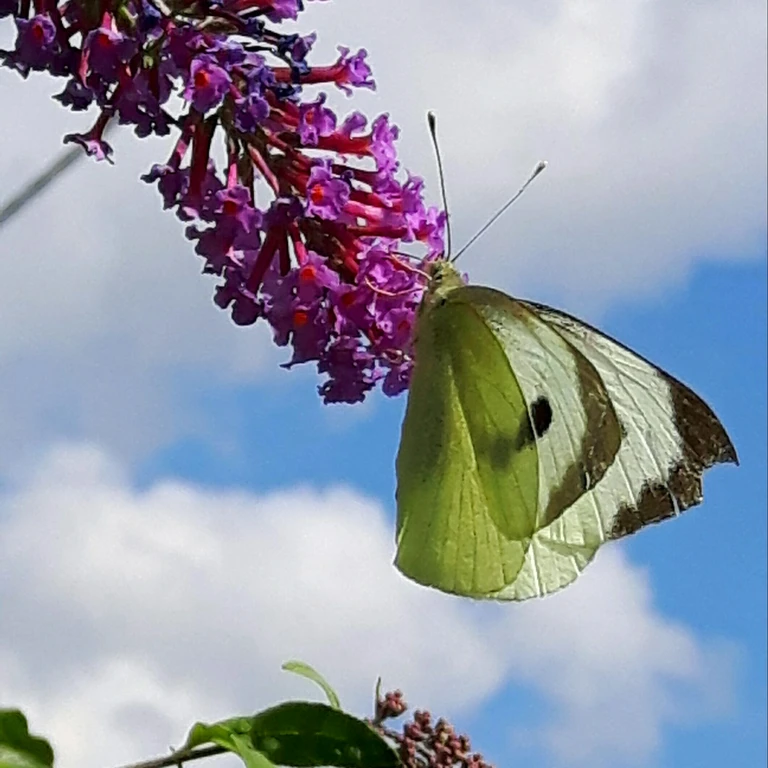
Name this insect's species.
Pieris brassicae
